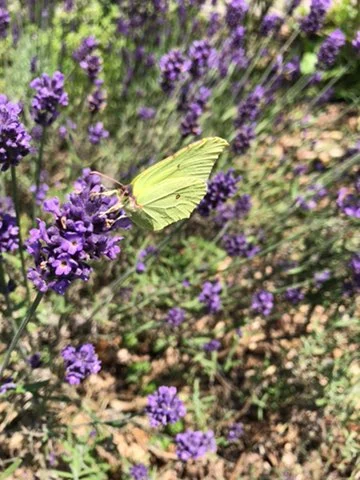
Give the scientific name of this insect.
Gonepteryx rhamni
